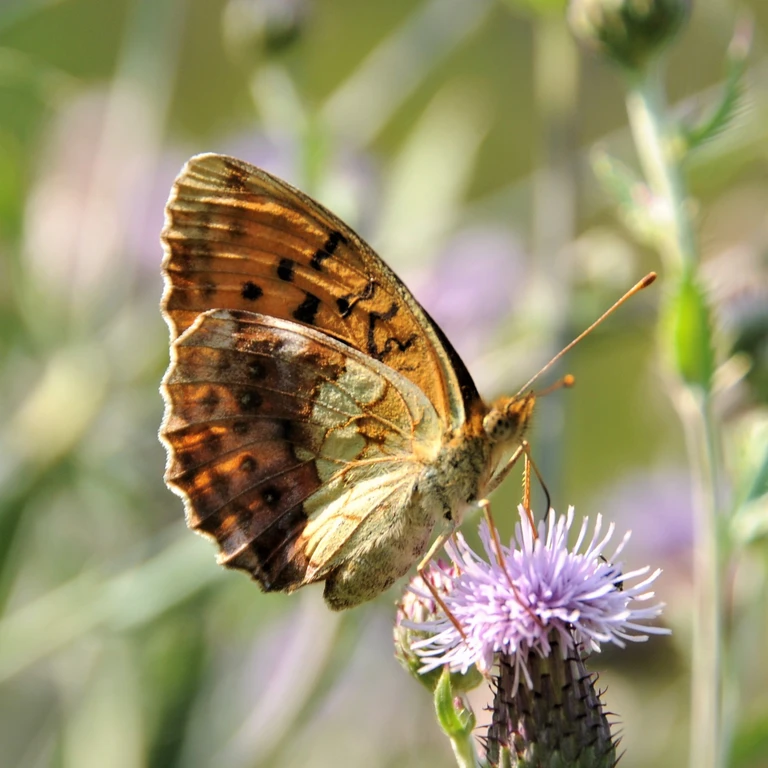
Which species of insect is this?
Brenthis daphne
